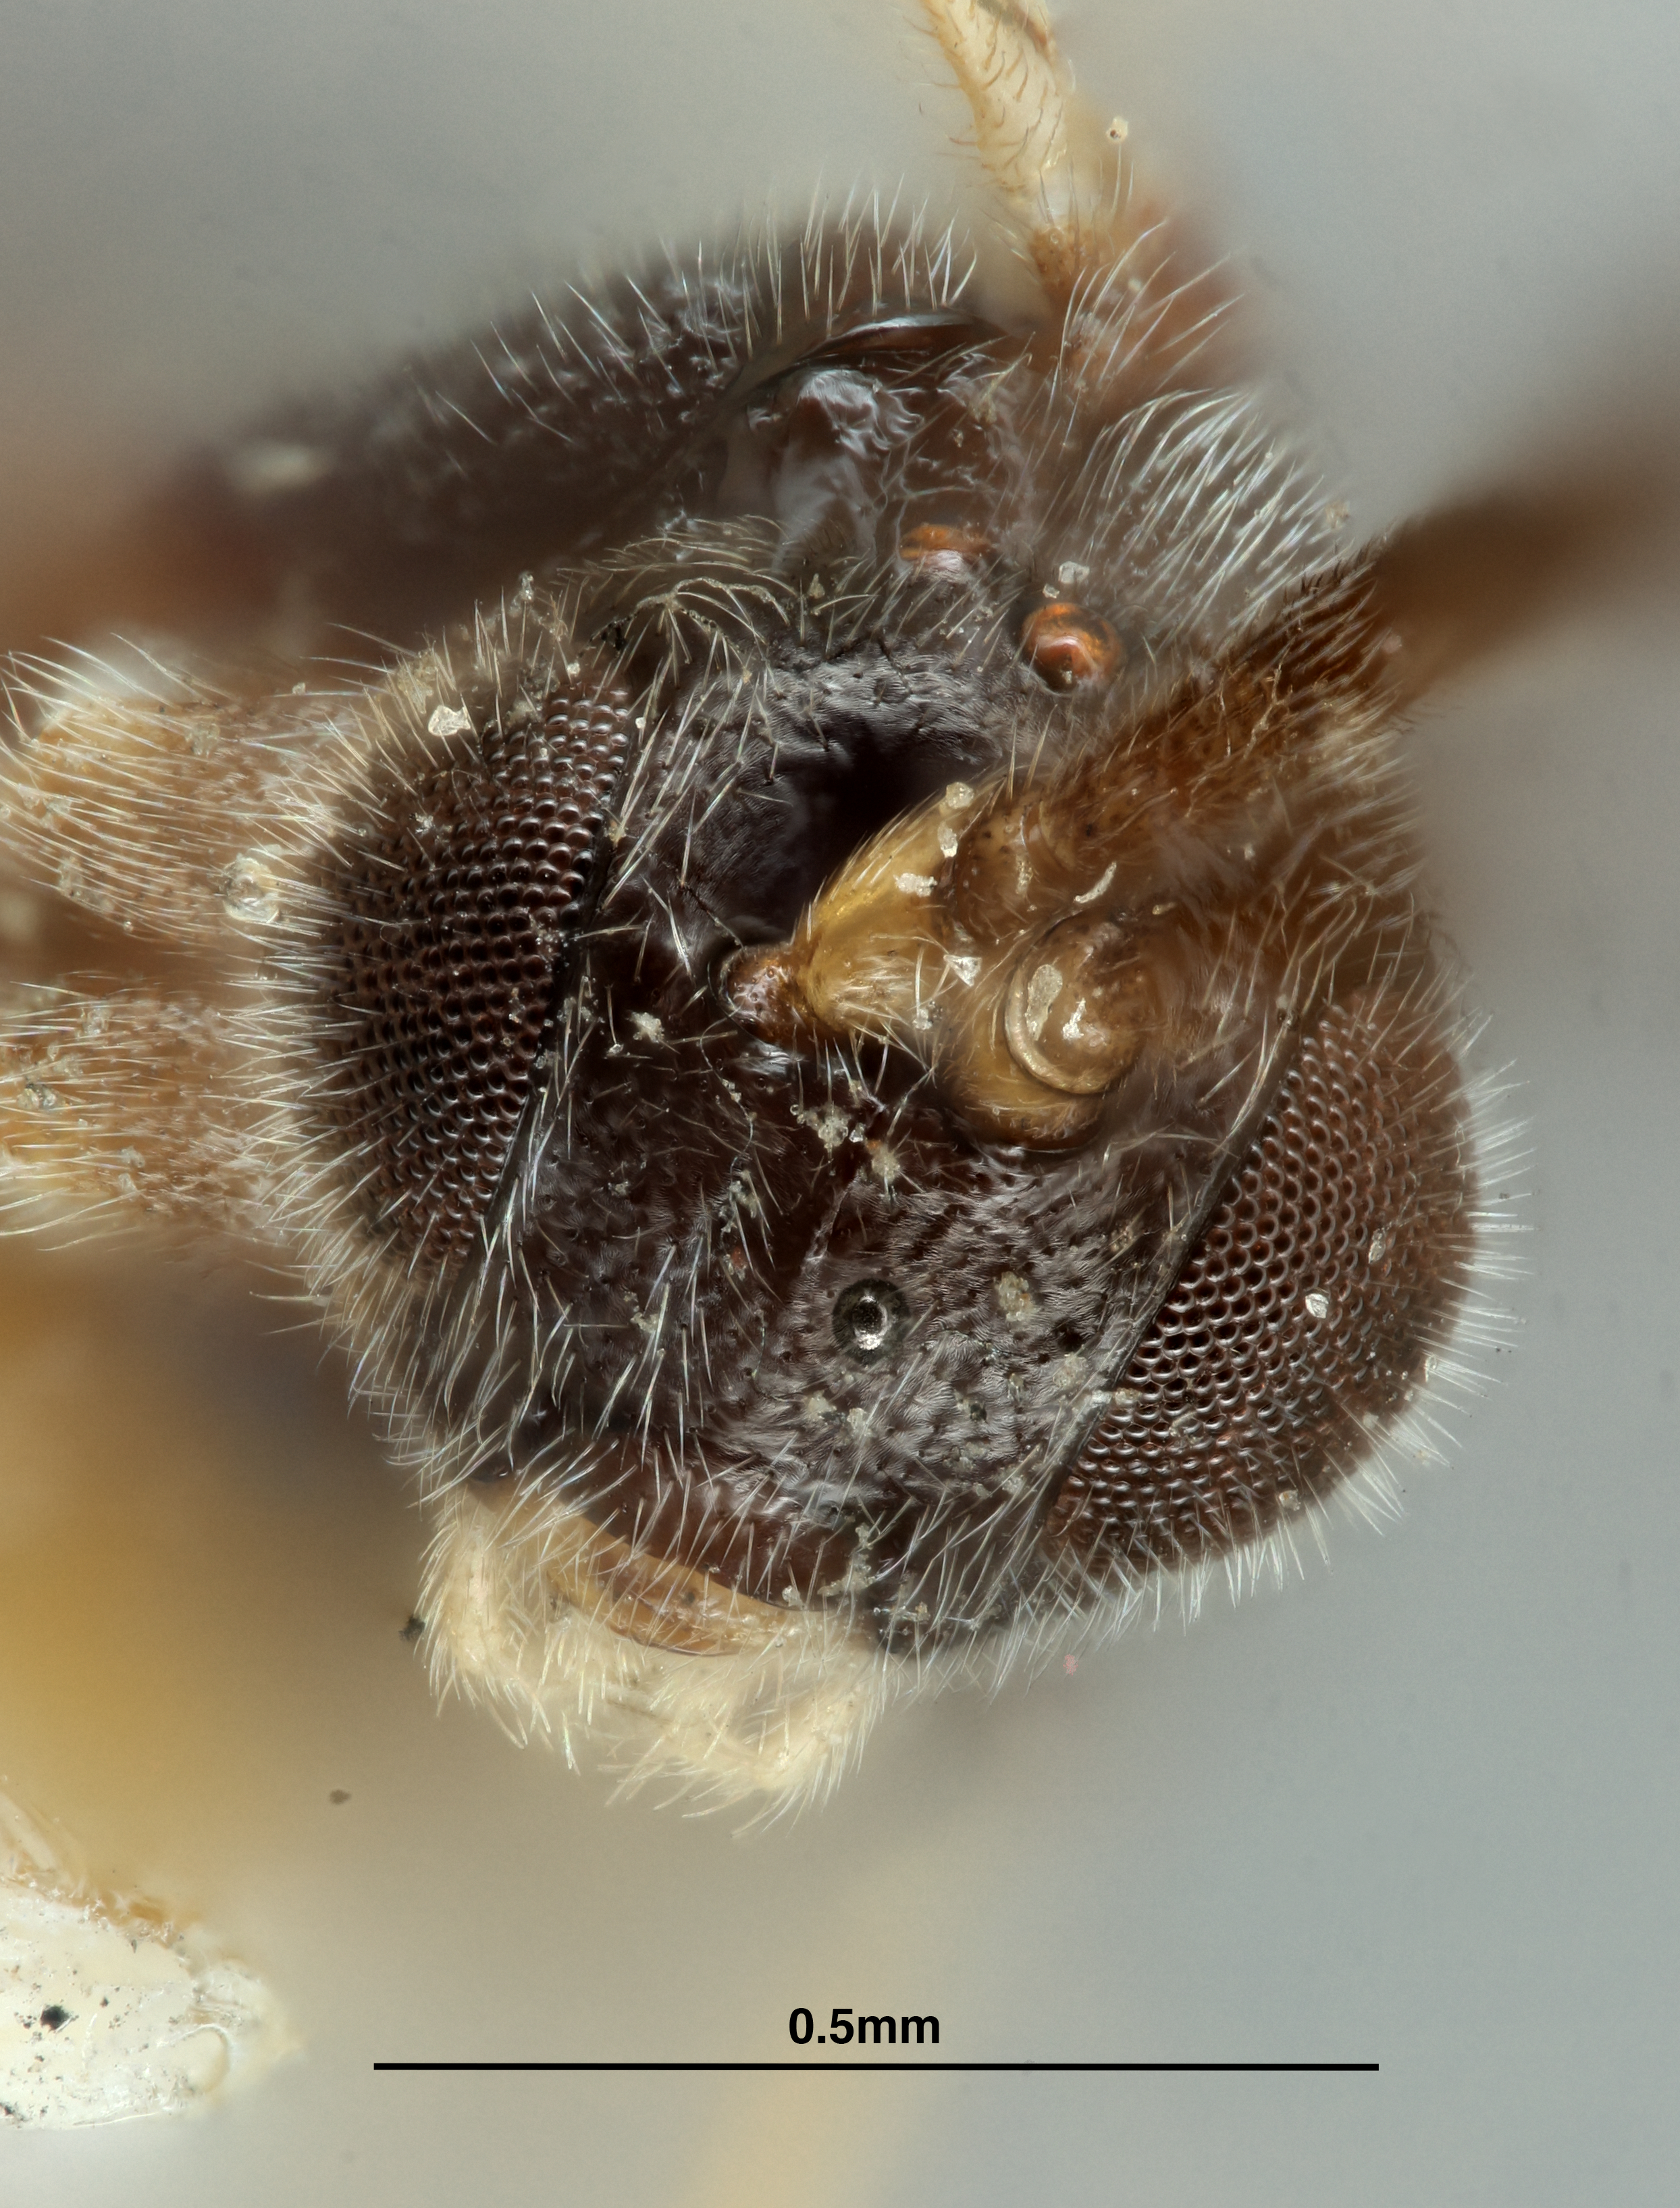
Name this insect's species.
Urogaster stantoni
